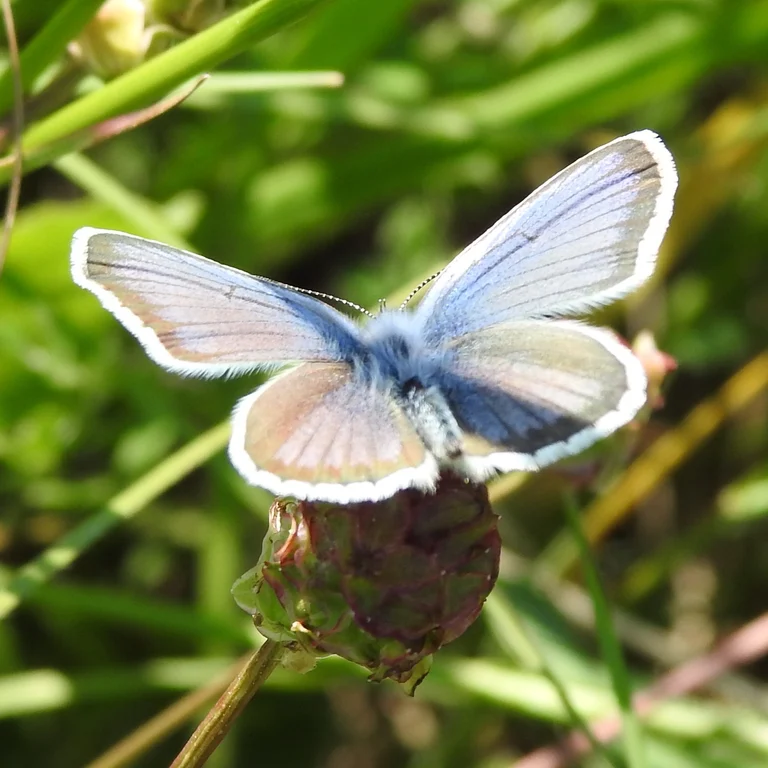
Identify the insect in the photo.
Plebejus argus
